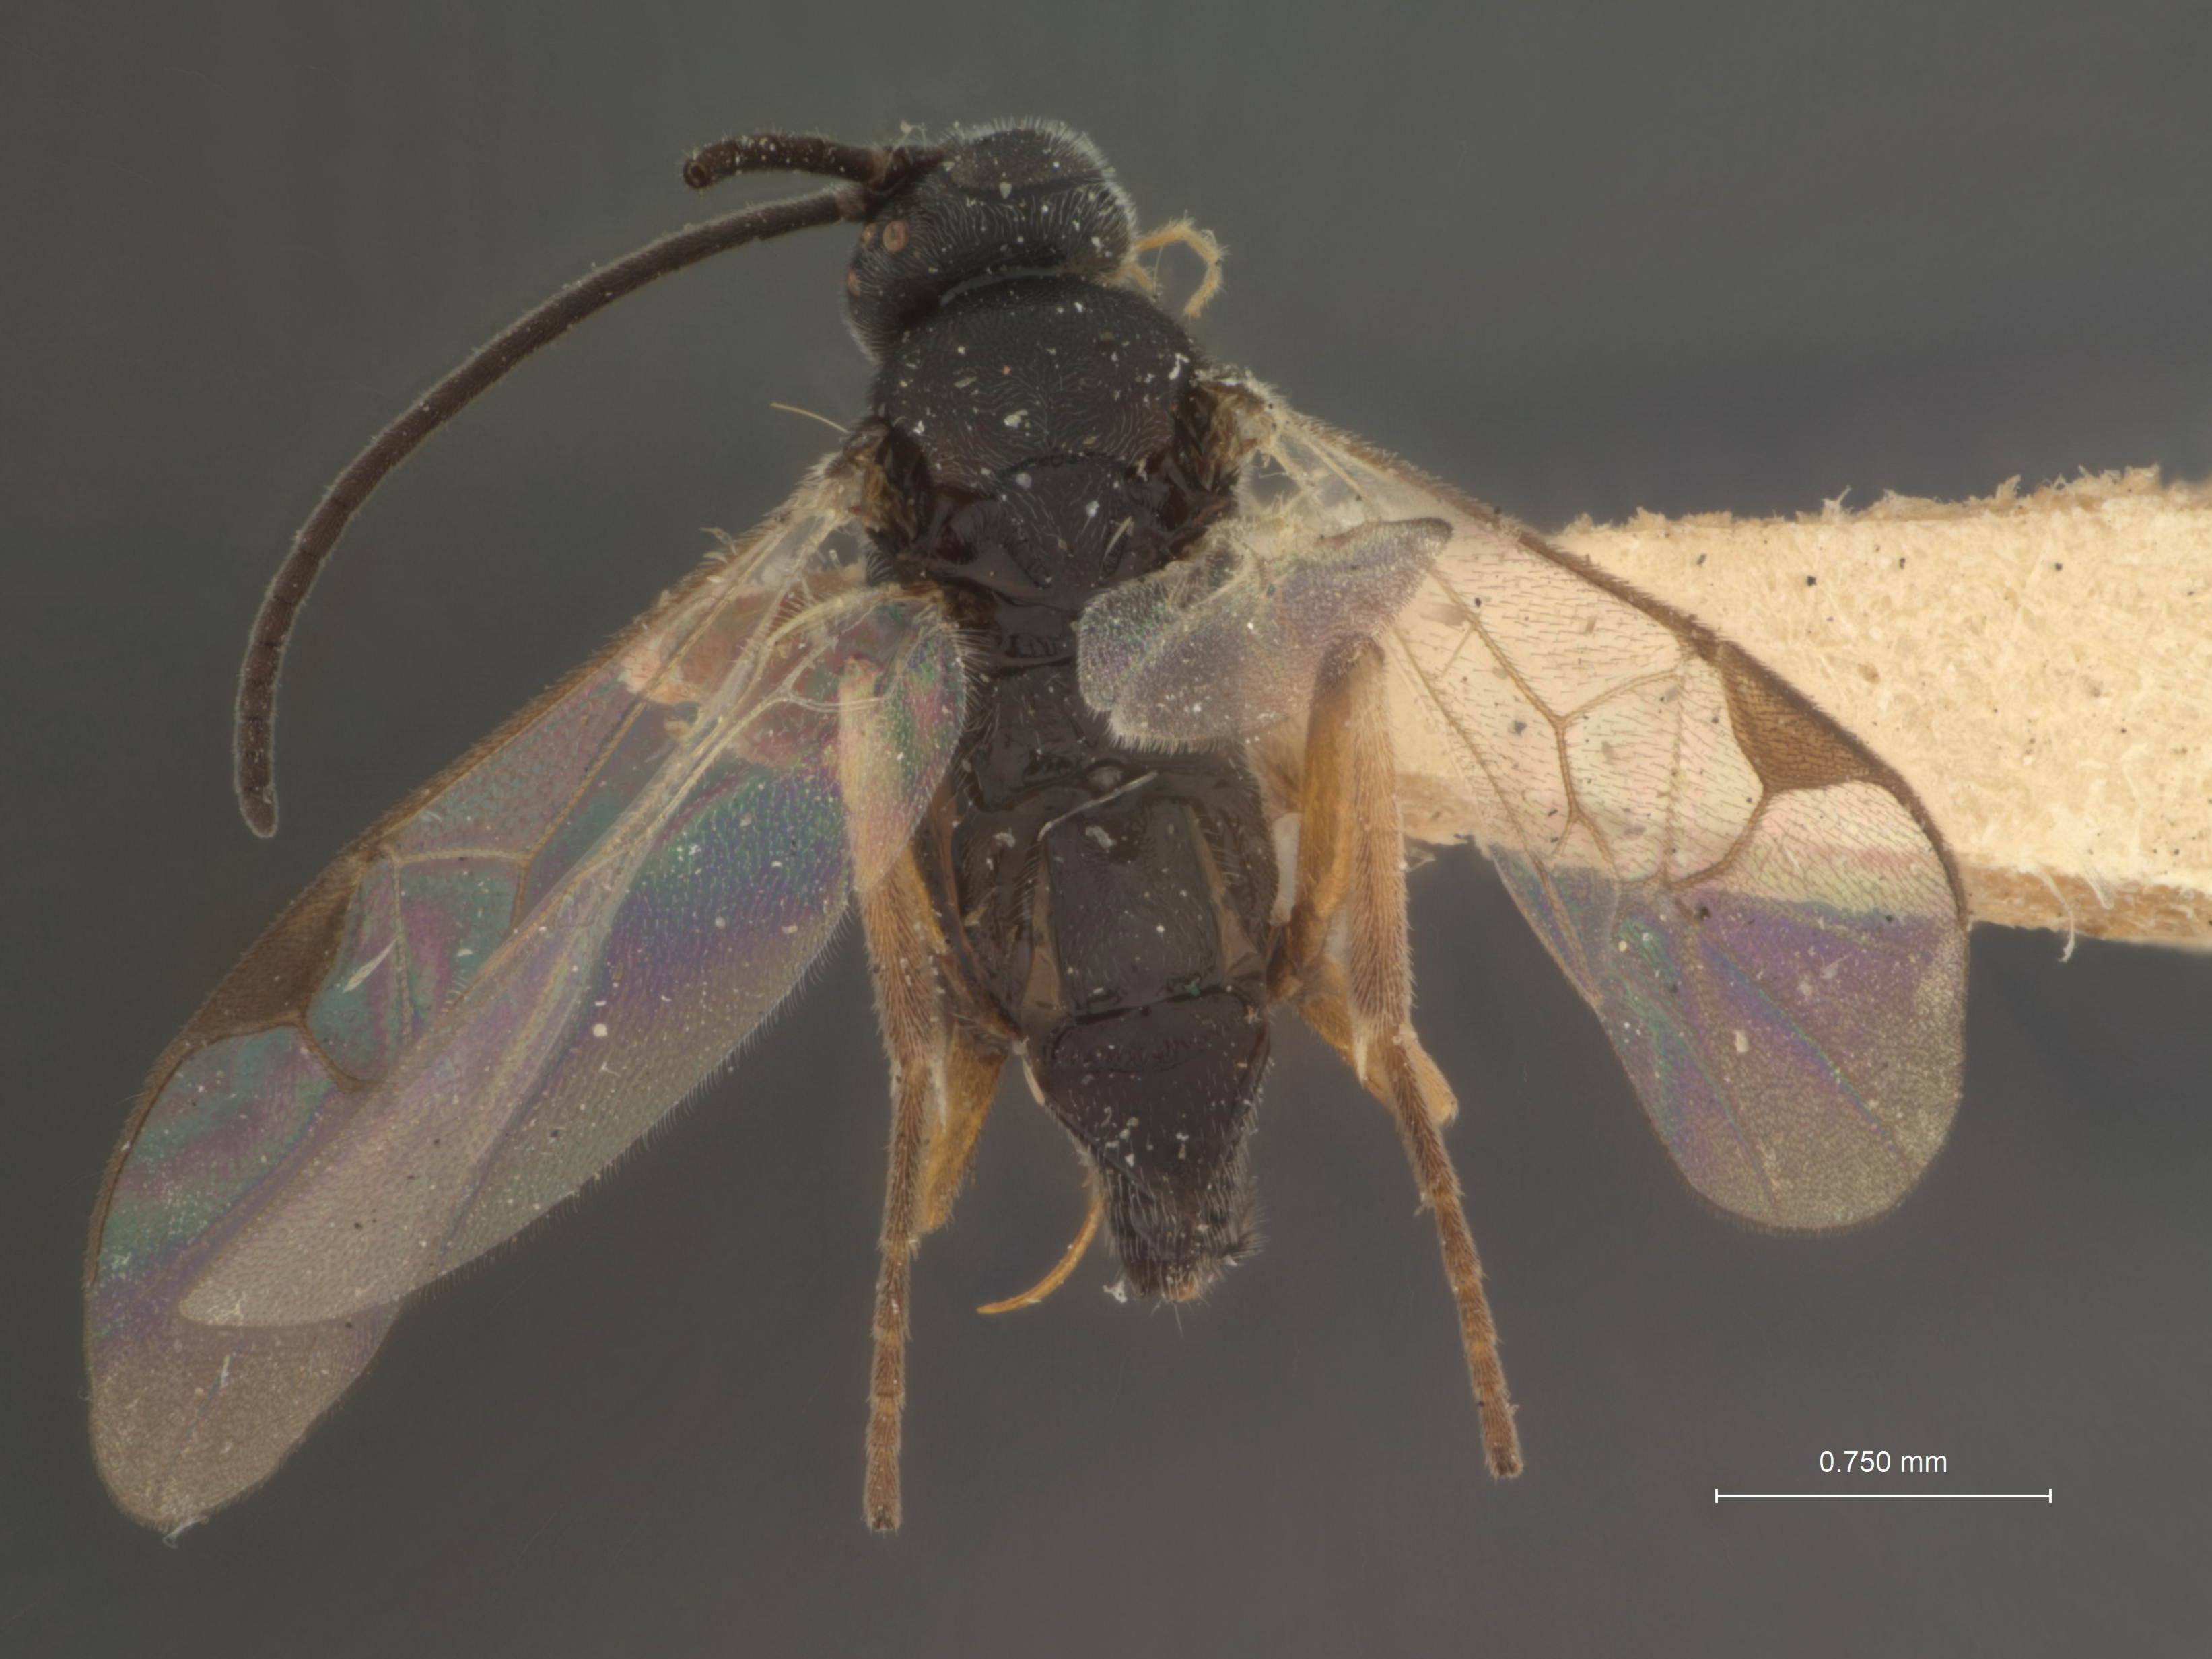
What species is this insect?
Apanteles fumiferanae
